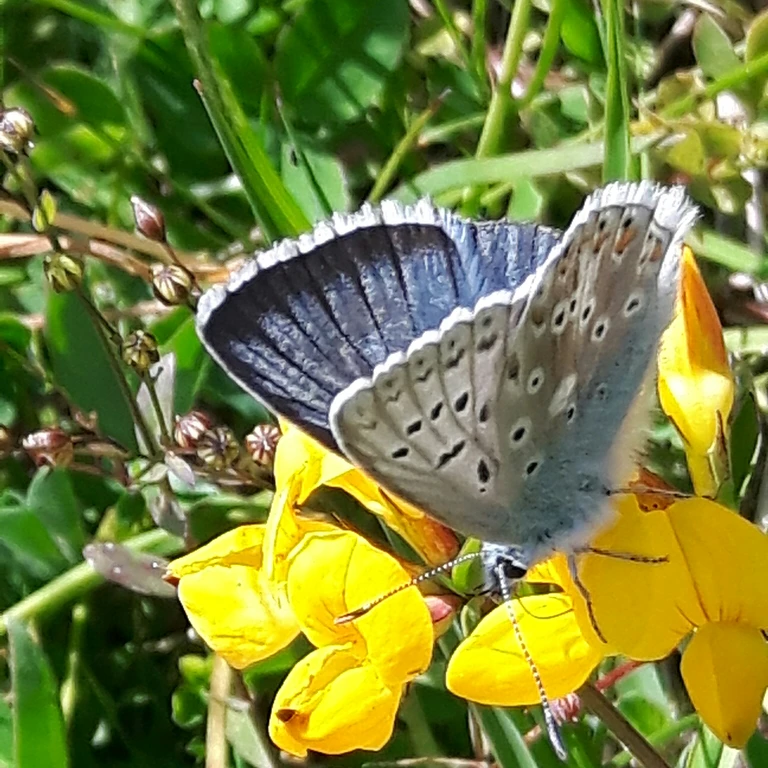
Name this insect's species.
Lysandra coridon
